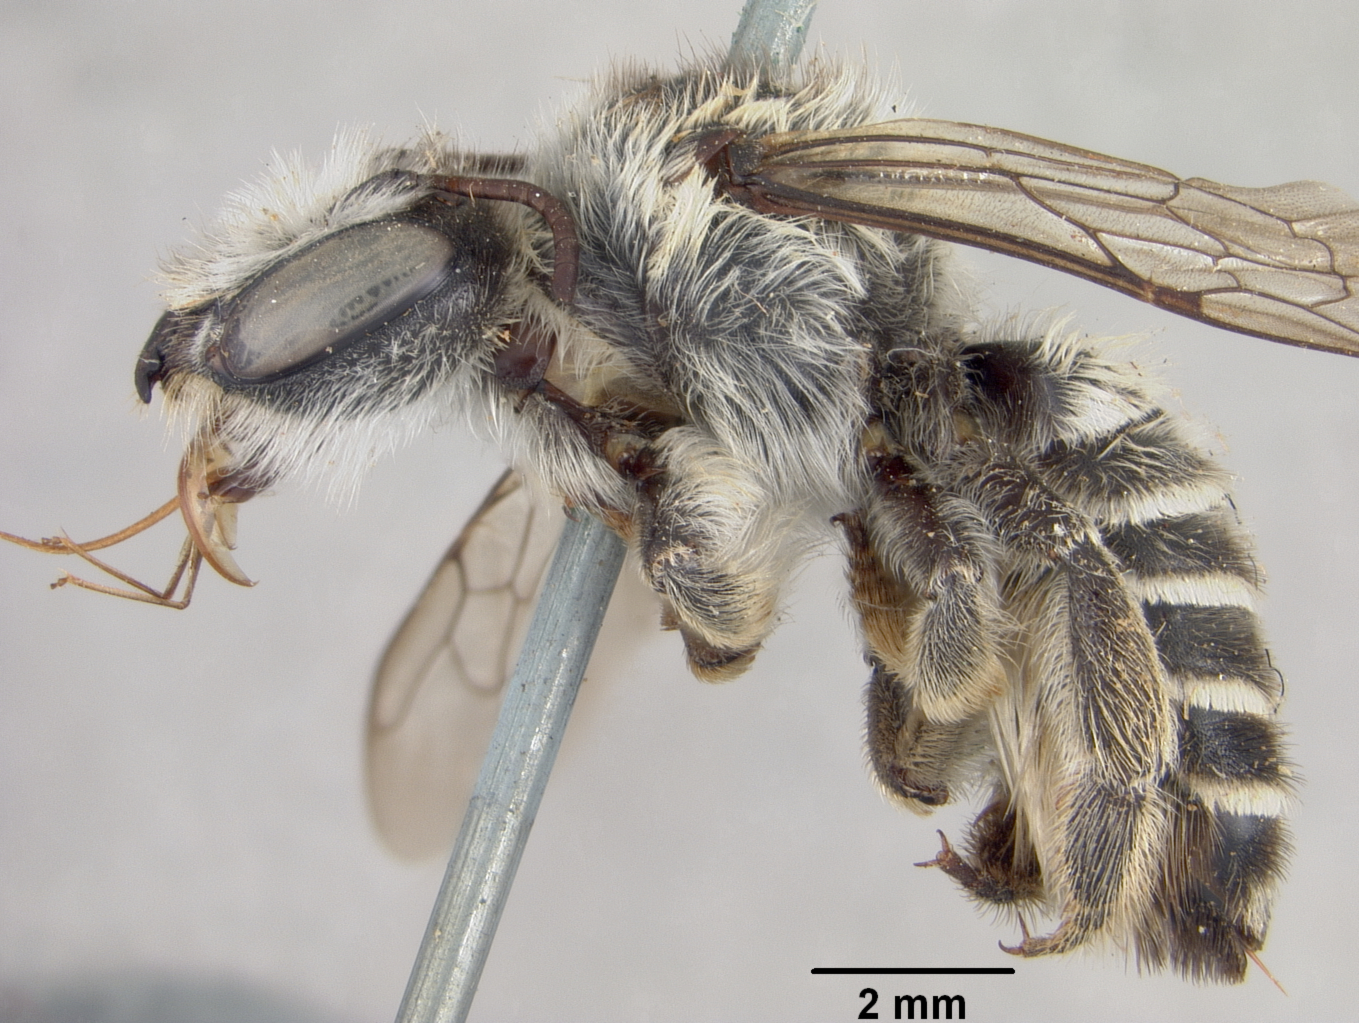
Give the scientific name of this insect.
Megachile populi
